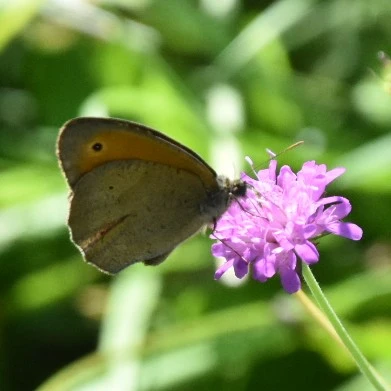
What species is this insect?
Maniola jurtina
